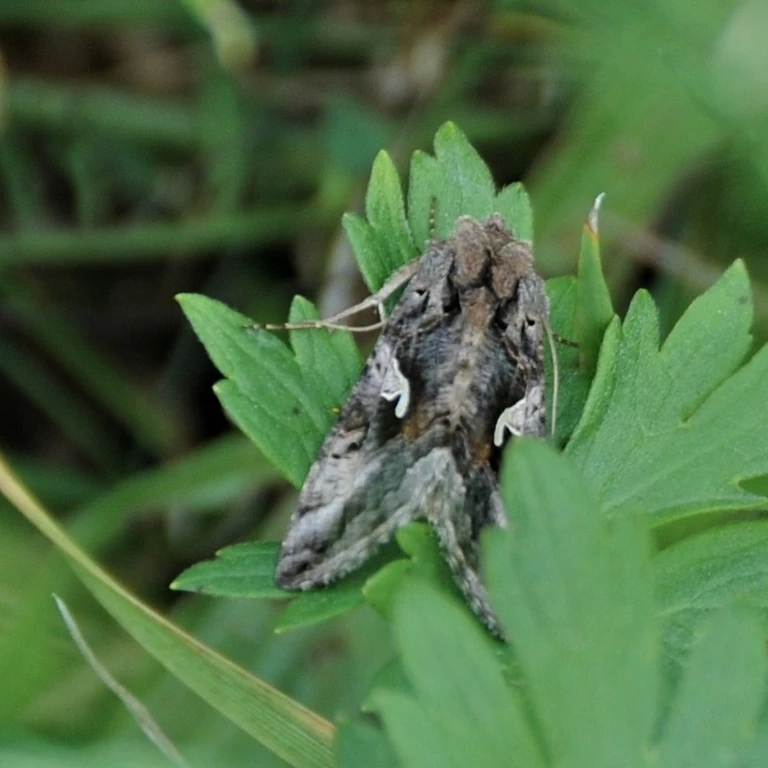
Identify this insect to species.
Autographa gamma
